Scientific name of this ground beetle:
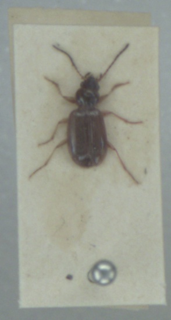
Bembidion deletum
